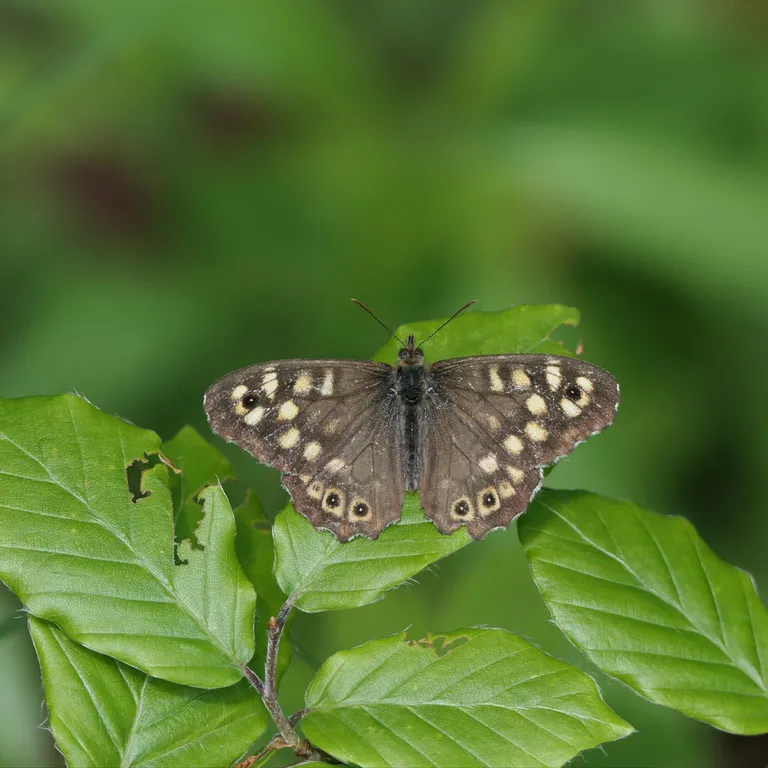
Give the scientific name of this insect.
Pararge aegeria
